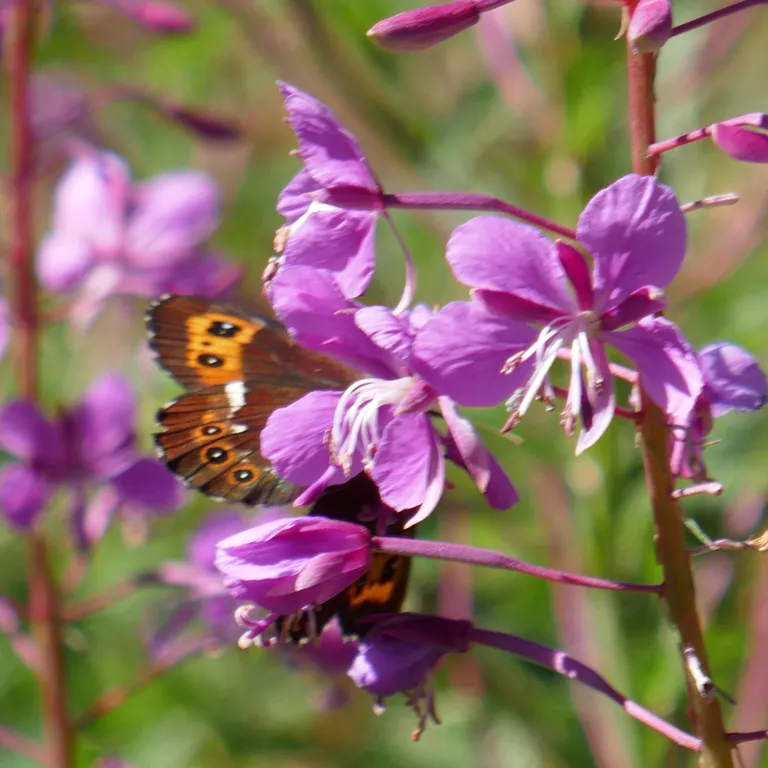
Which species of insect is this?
Erebia ligea
